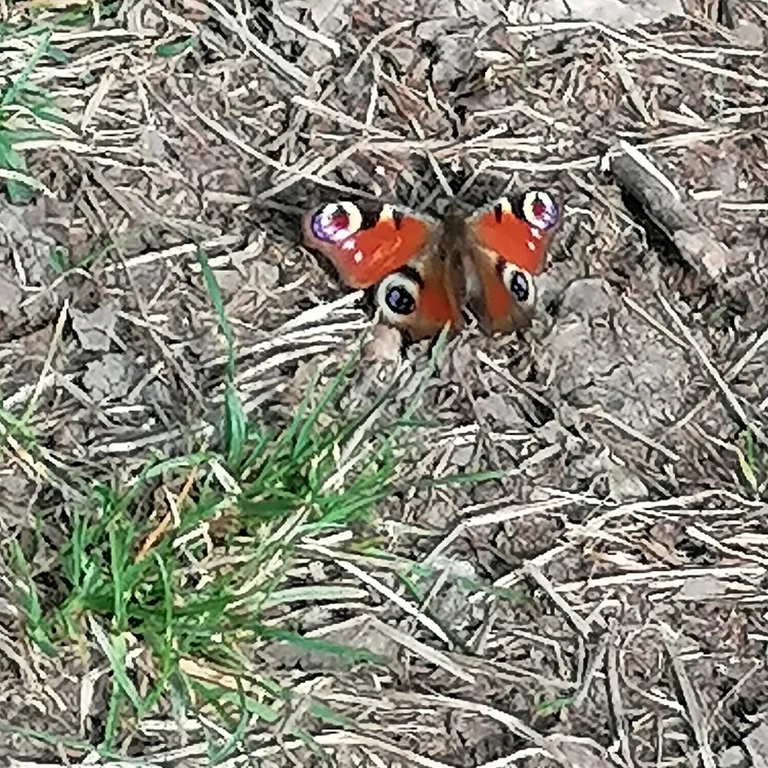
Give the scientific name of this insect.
Aglais io
